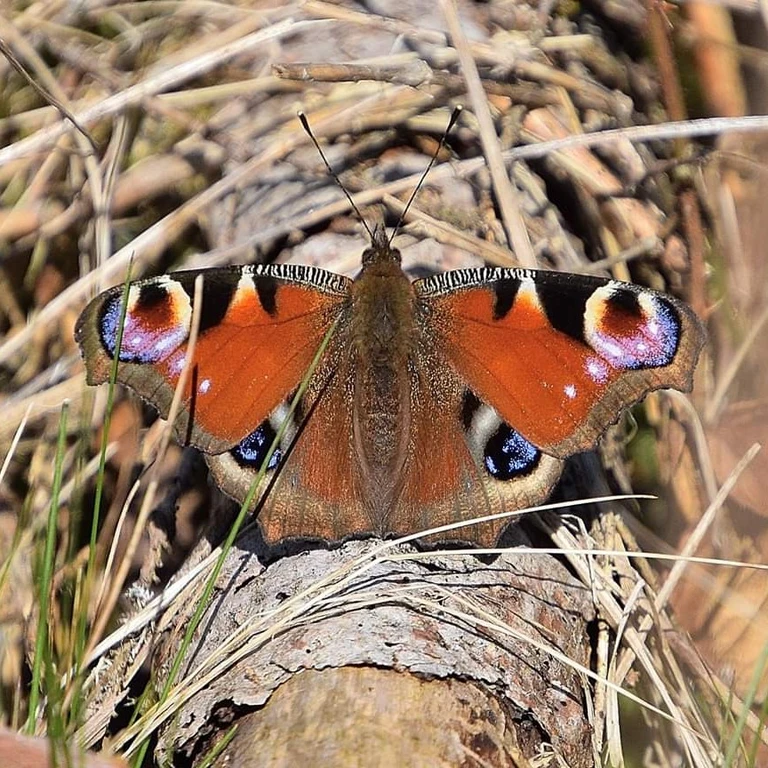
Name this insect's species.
Aglais io
